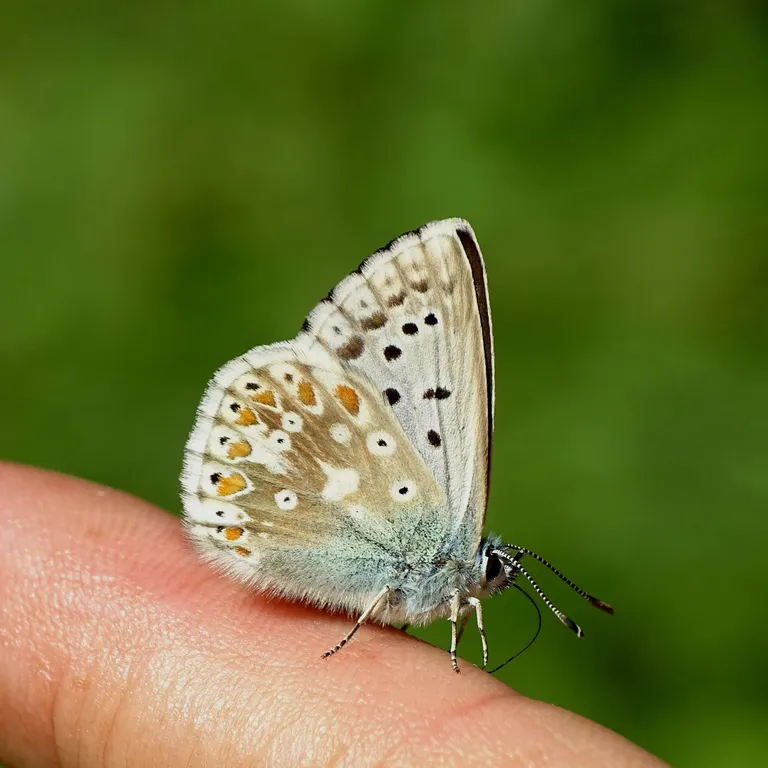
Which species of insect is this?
Lysandra coridon
